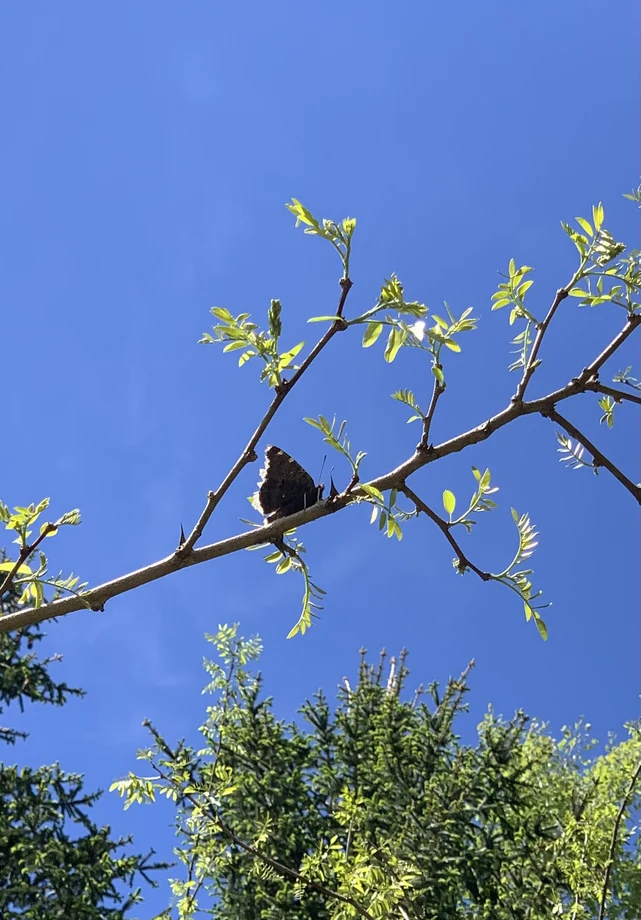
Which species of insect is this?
Nymphalis antiopa
